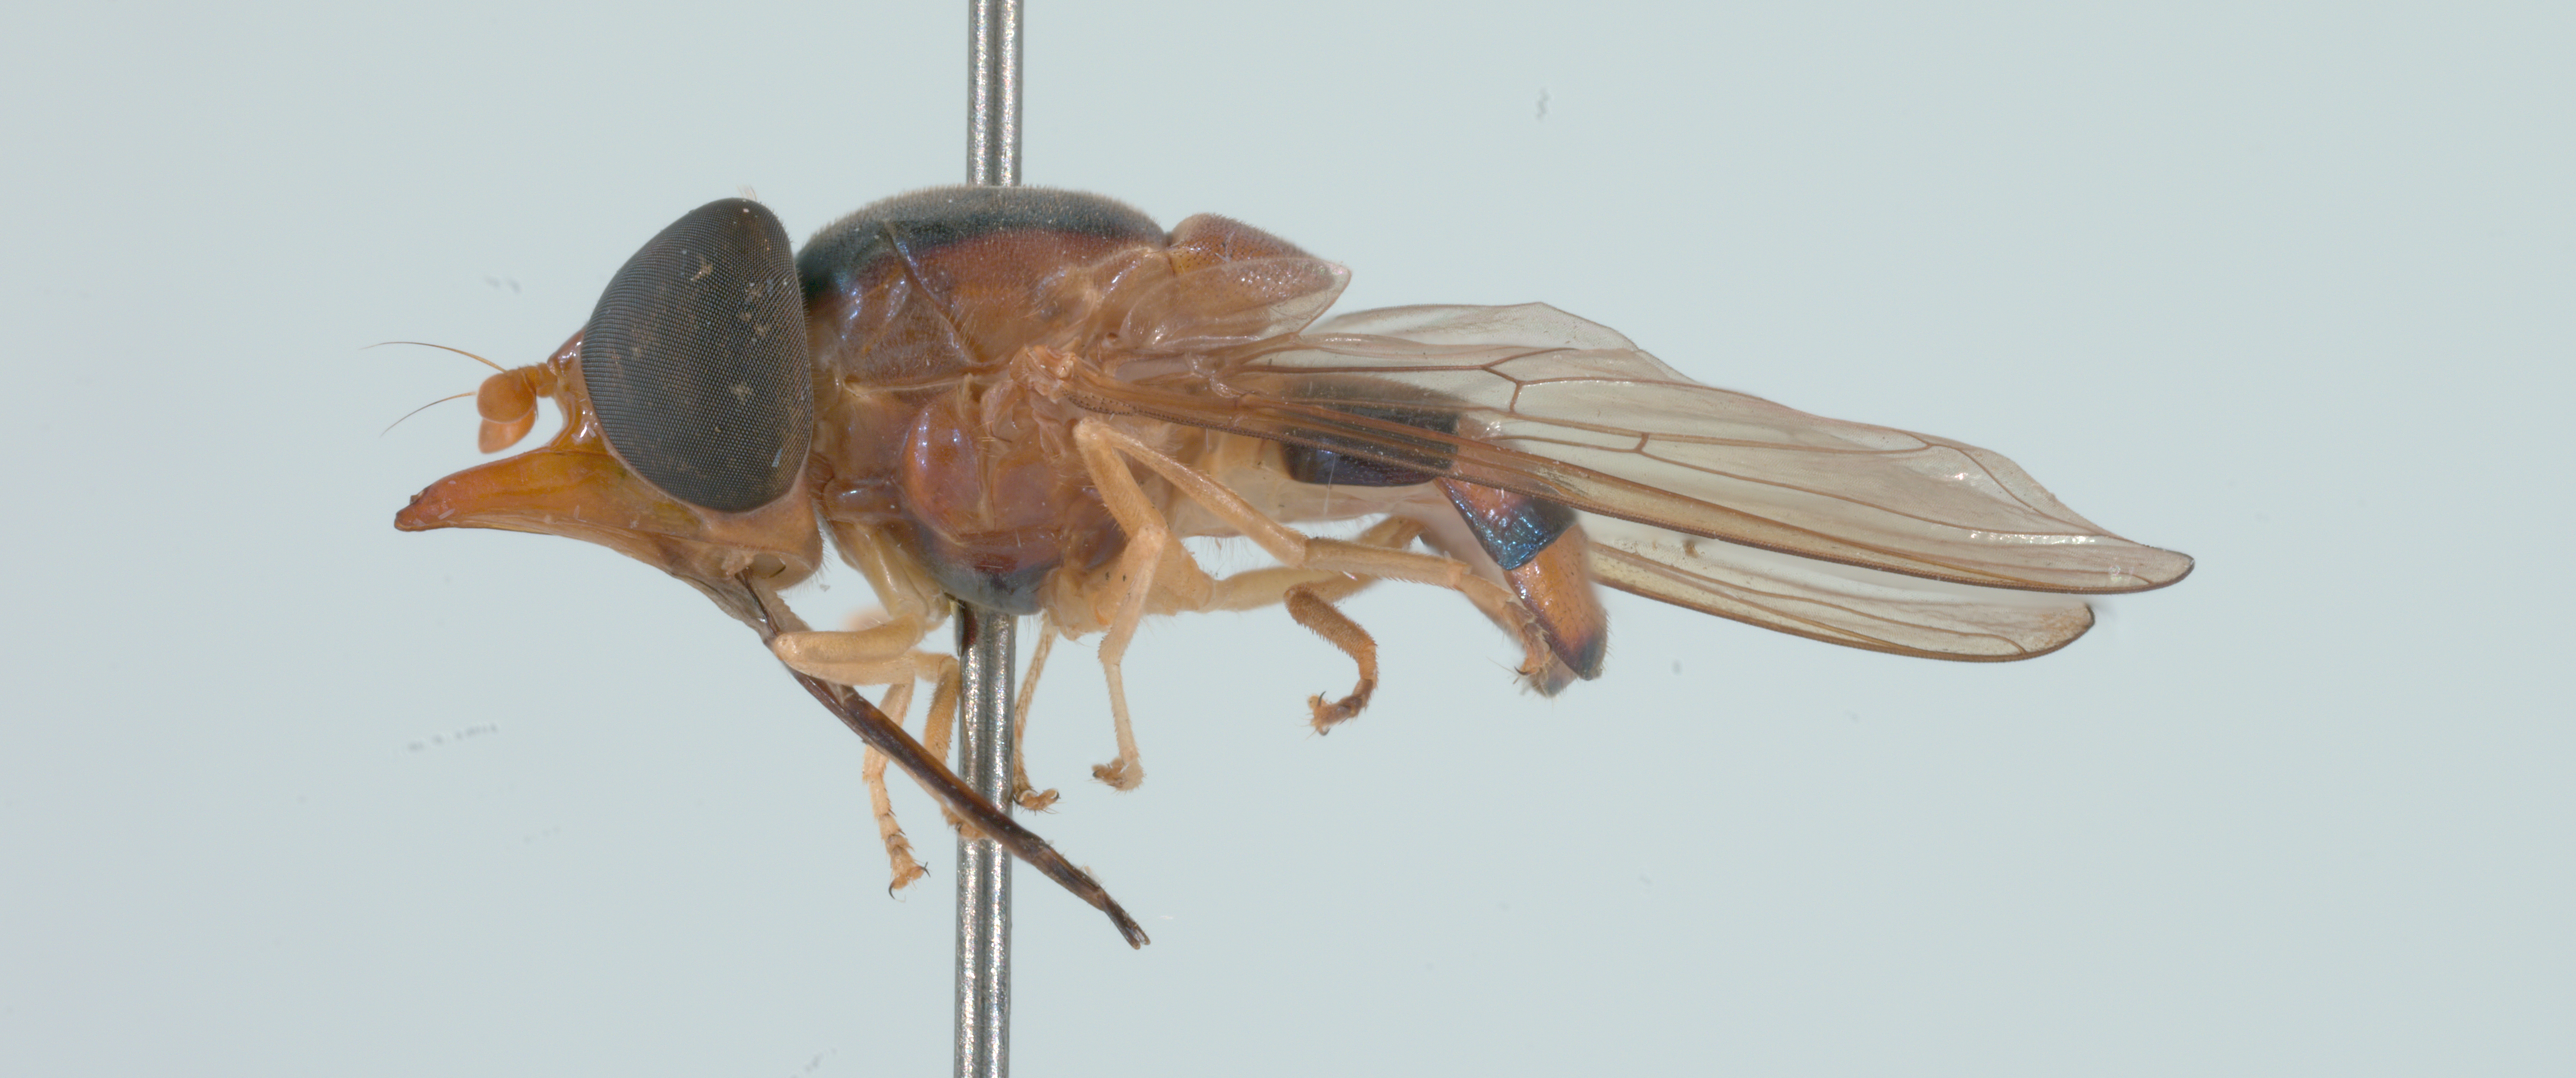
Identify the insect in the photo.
Rhingia pellucens
